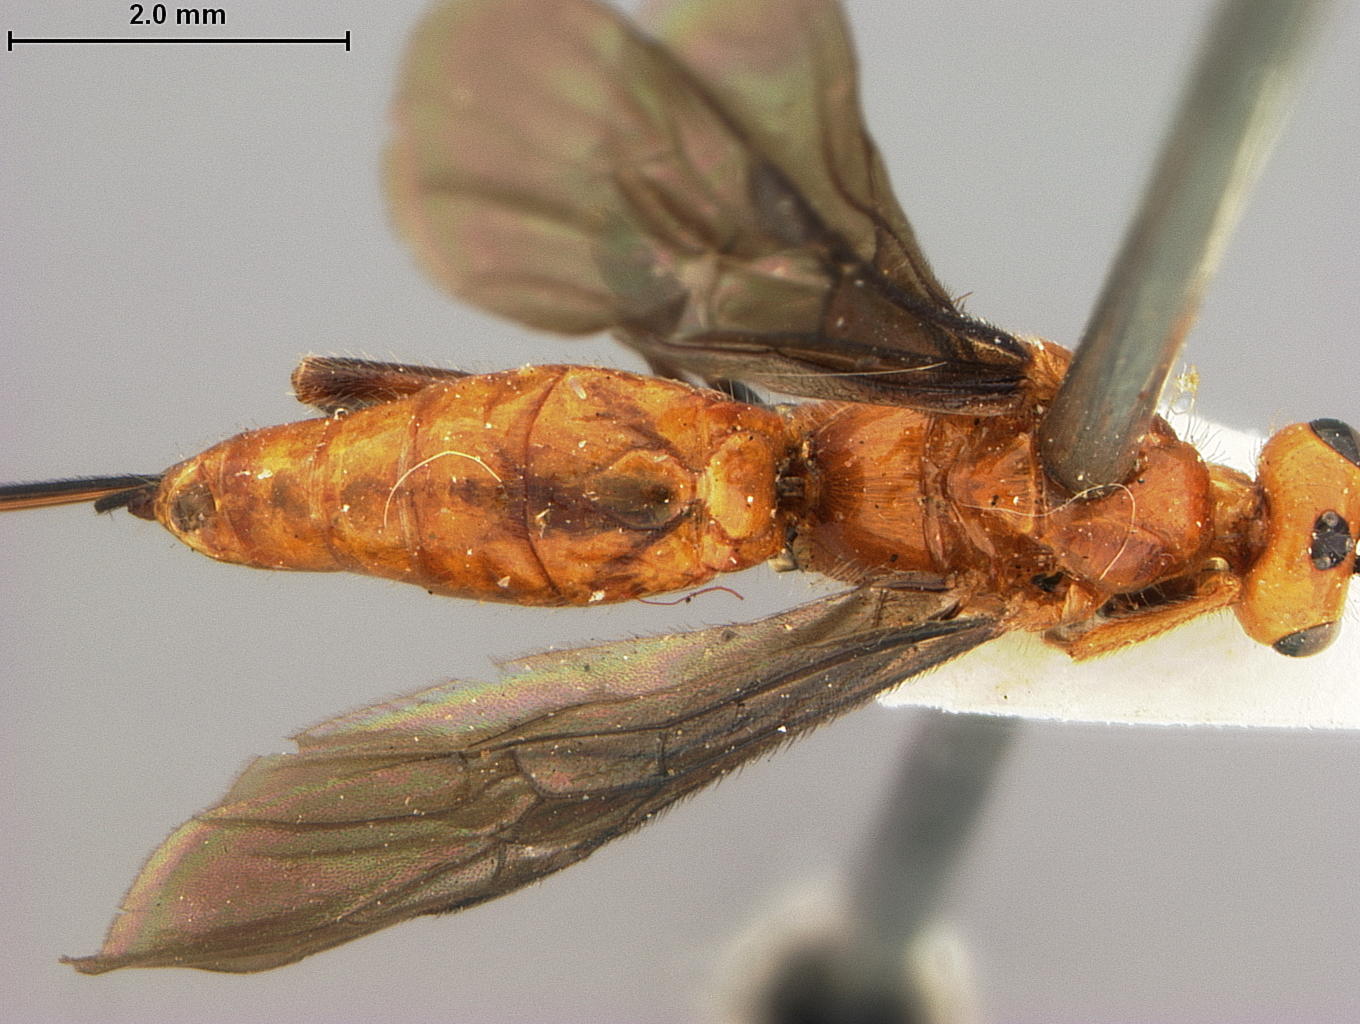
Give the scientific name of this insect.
Vipio coloradensis
